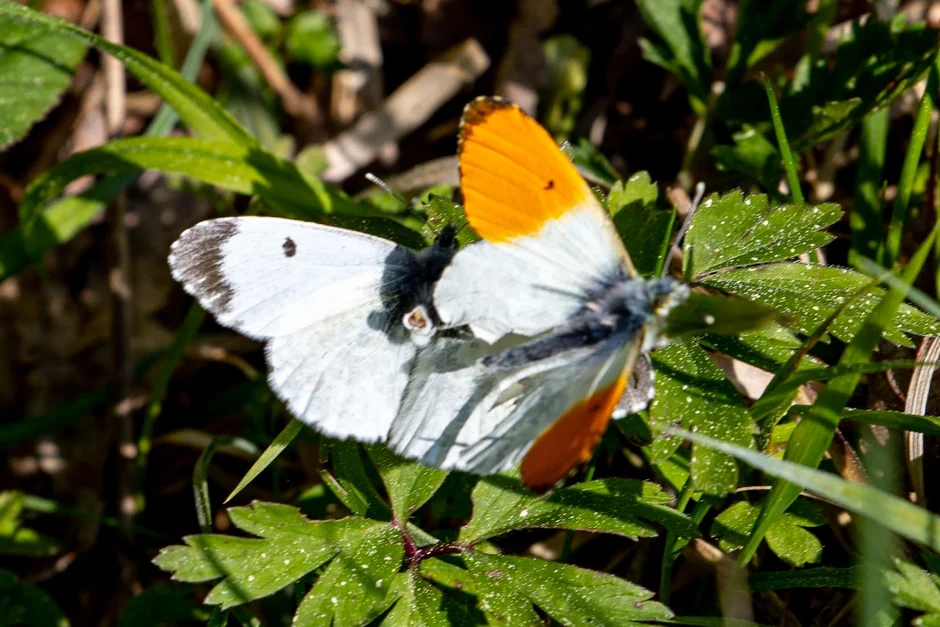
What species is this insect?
Anthocharis cardamines
